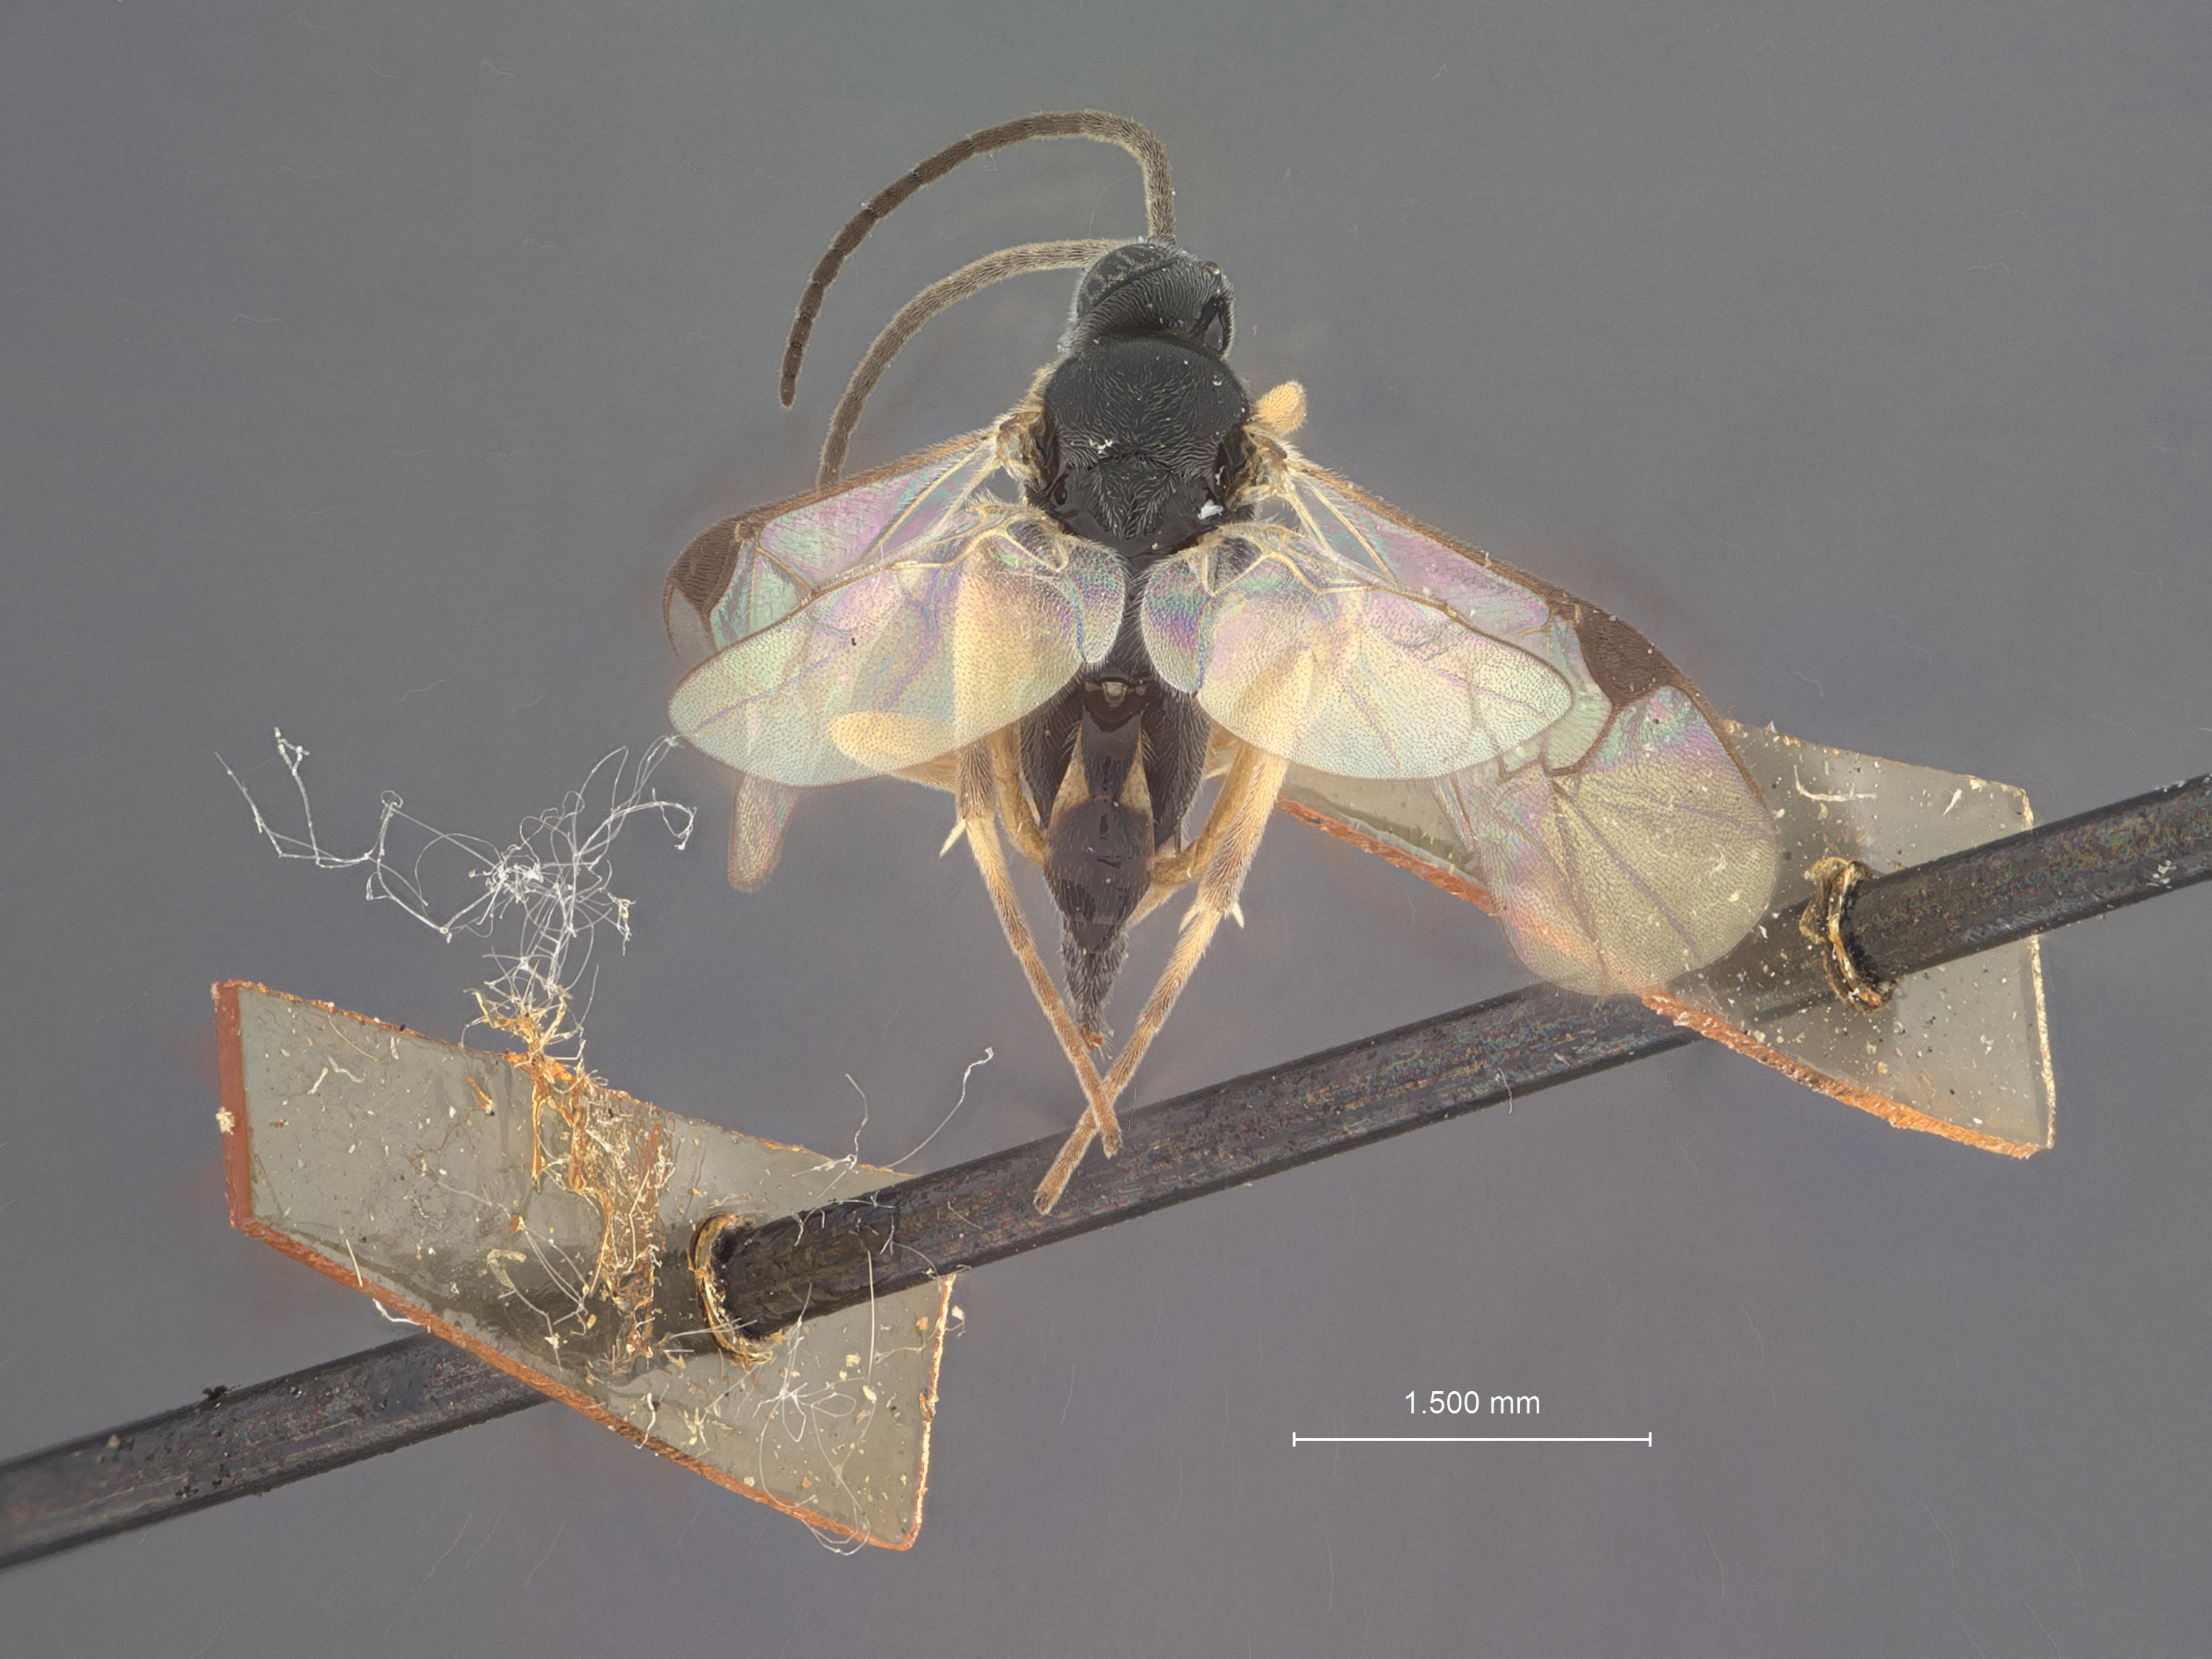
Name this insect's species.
Apanteles porthetriae
